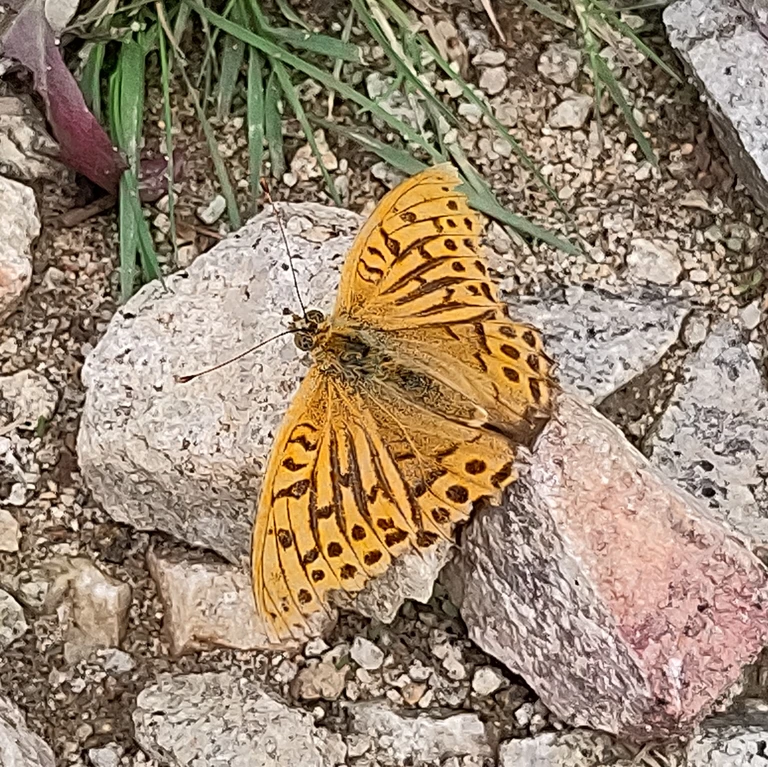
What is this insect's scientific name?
Argynnis paphia
